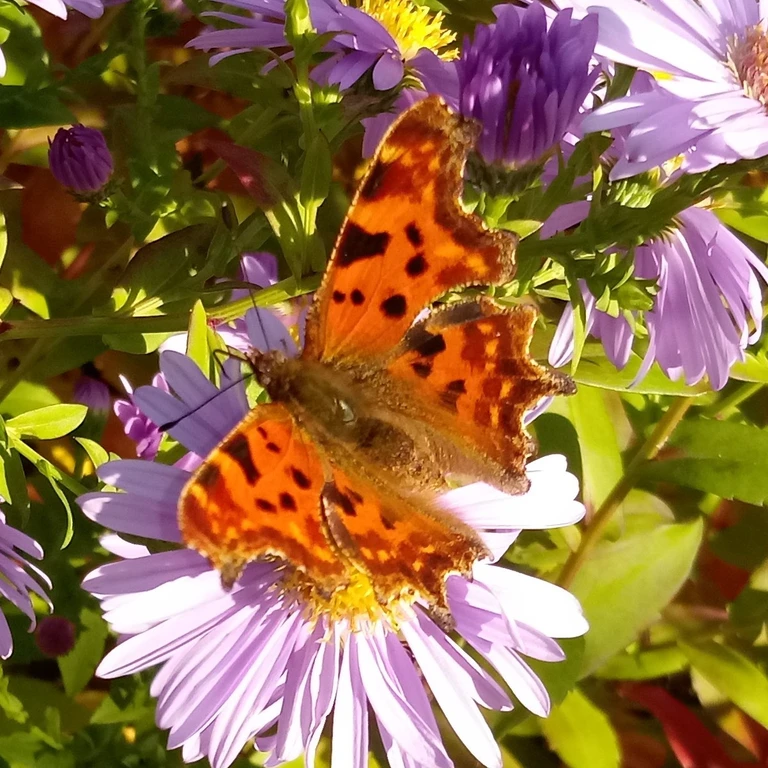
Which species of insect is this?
Polygonia c-album
